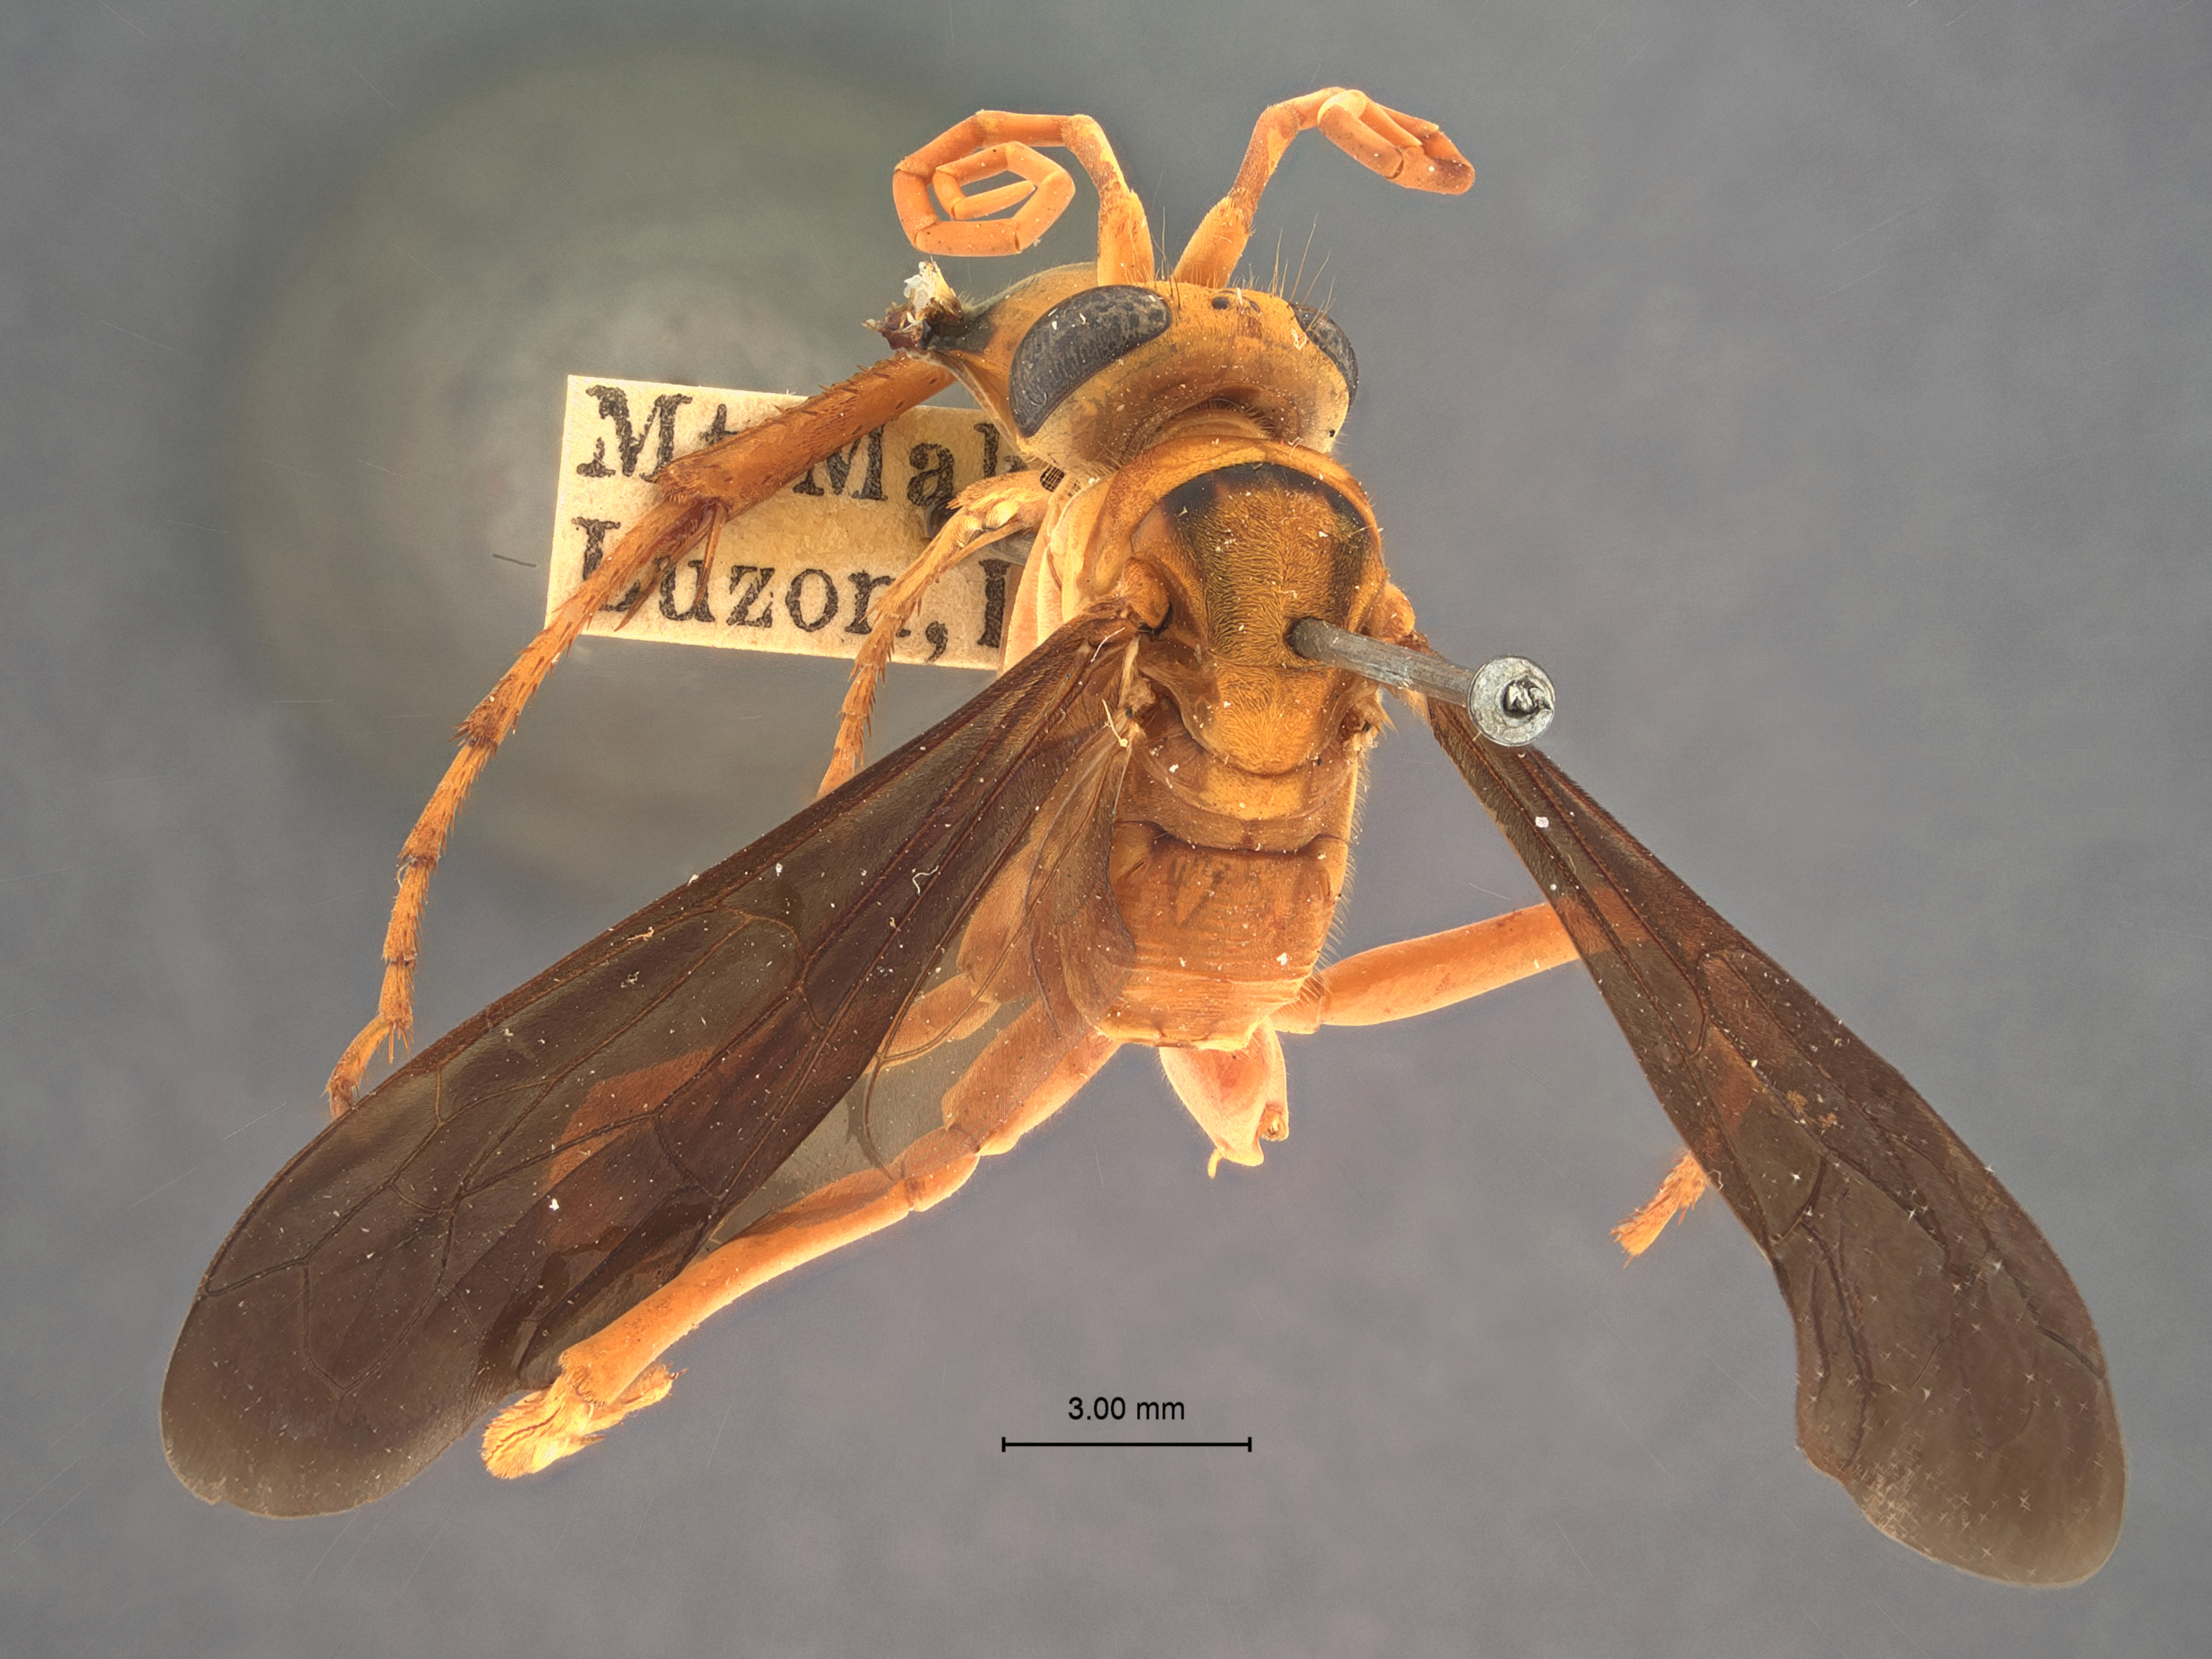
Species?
Hemipepsis luzonica
